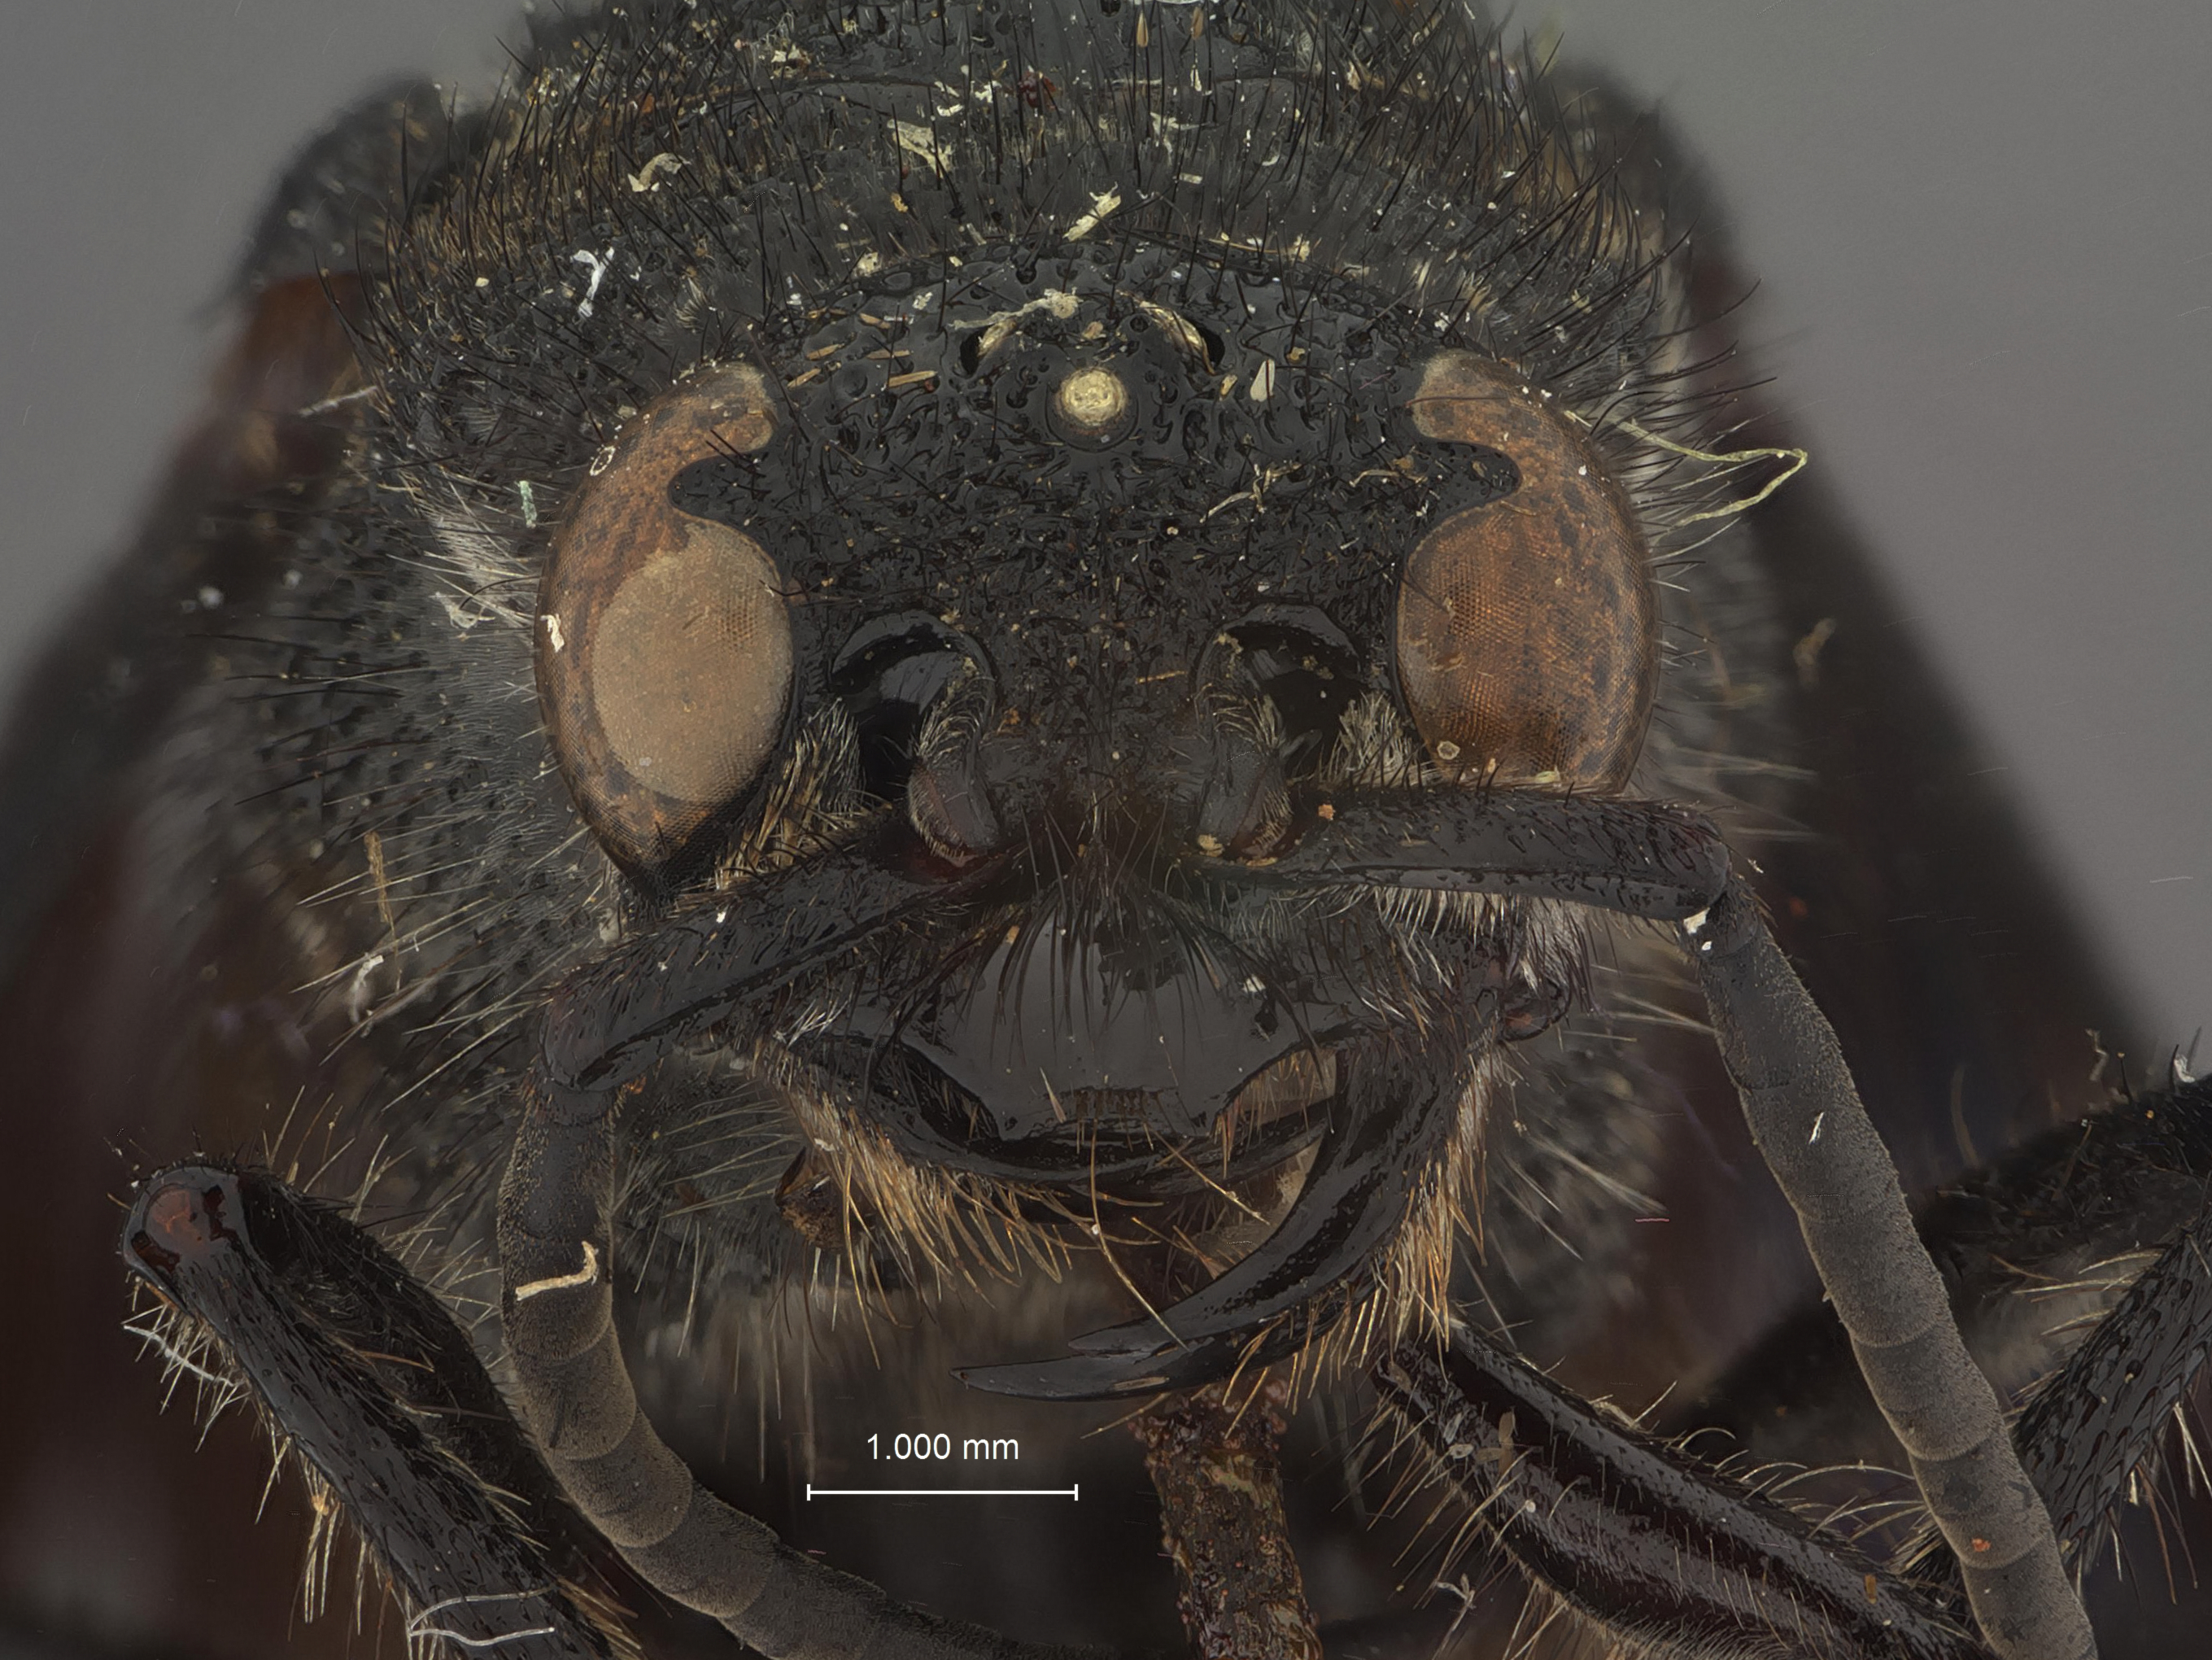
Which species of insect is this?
Trogaspidia itambusa
